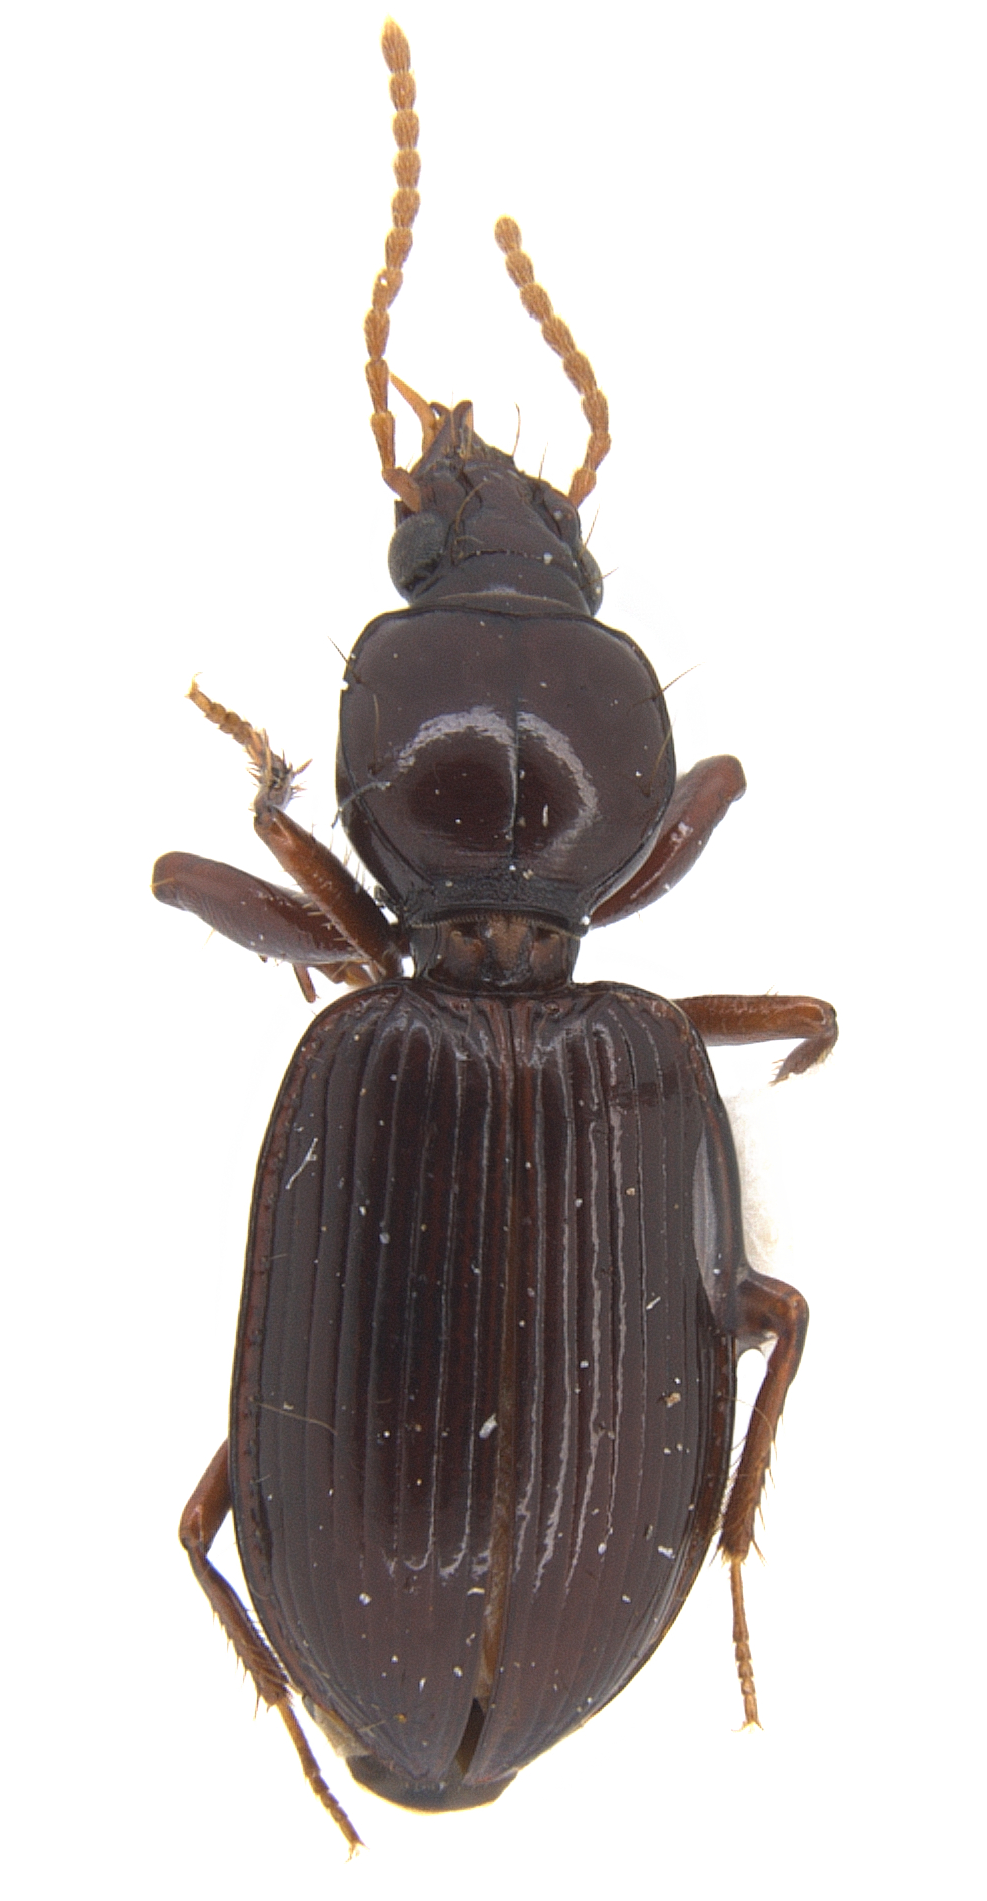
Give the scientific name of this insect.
Ardistomis batesi
